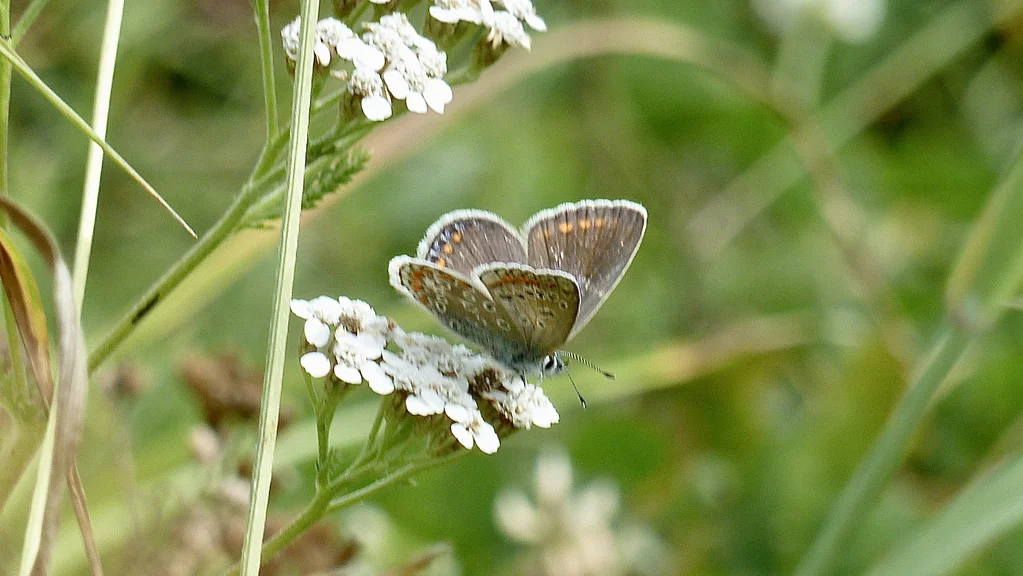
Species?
Polyommatus icarus
